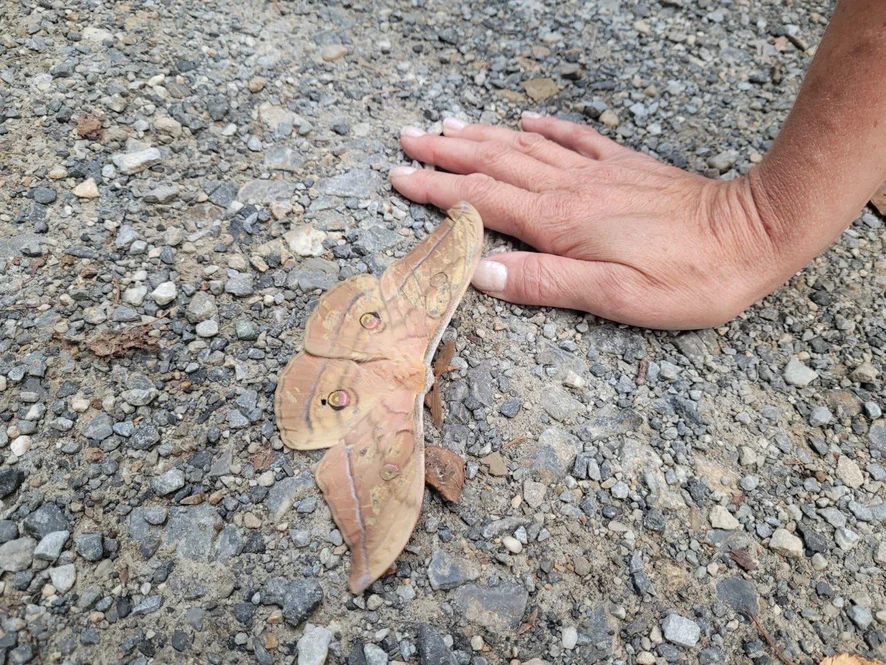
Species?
Antheraea yamamai
